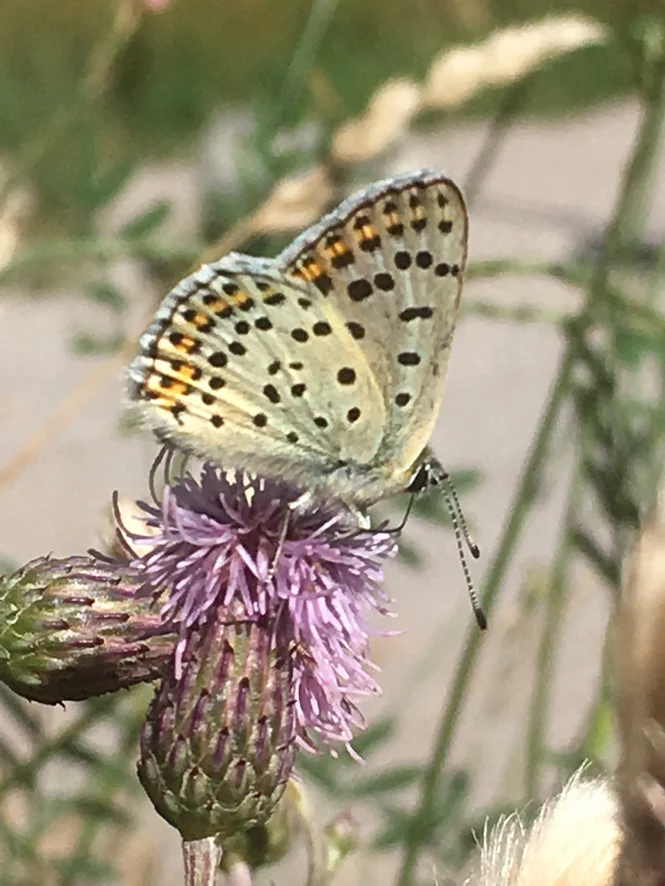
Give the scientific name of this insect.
Lycaena tityrus (also Loweia tityrus)
